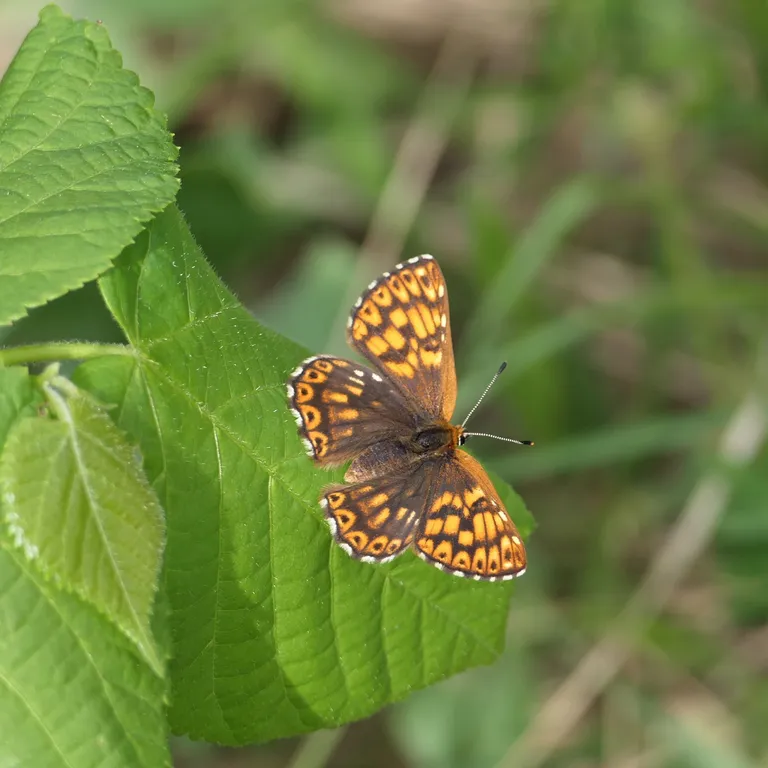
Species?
Hamearis lucina
